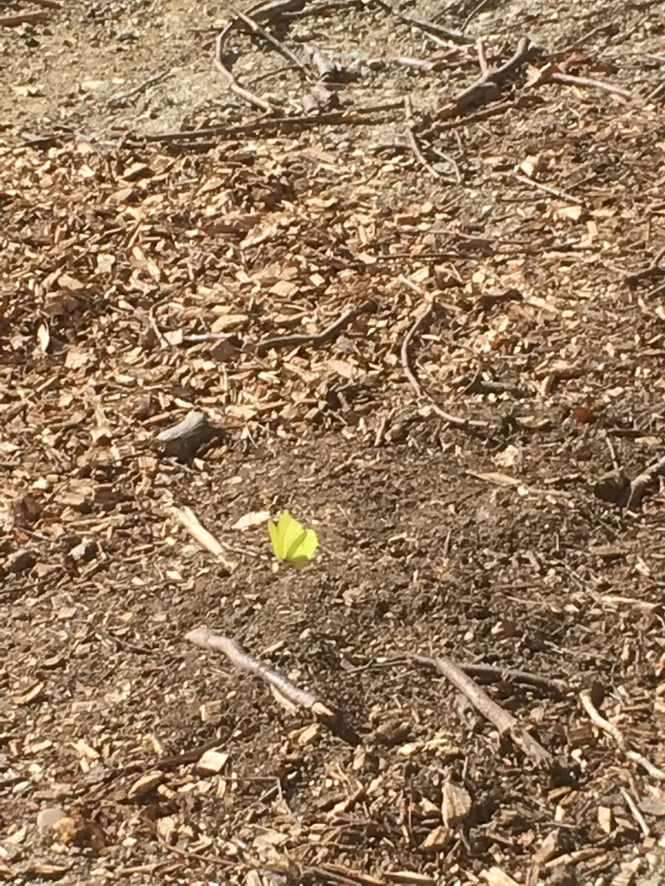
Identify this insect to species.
Gonepteryx rhamni
